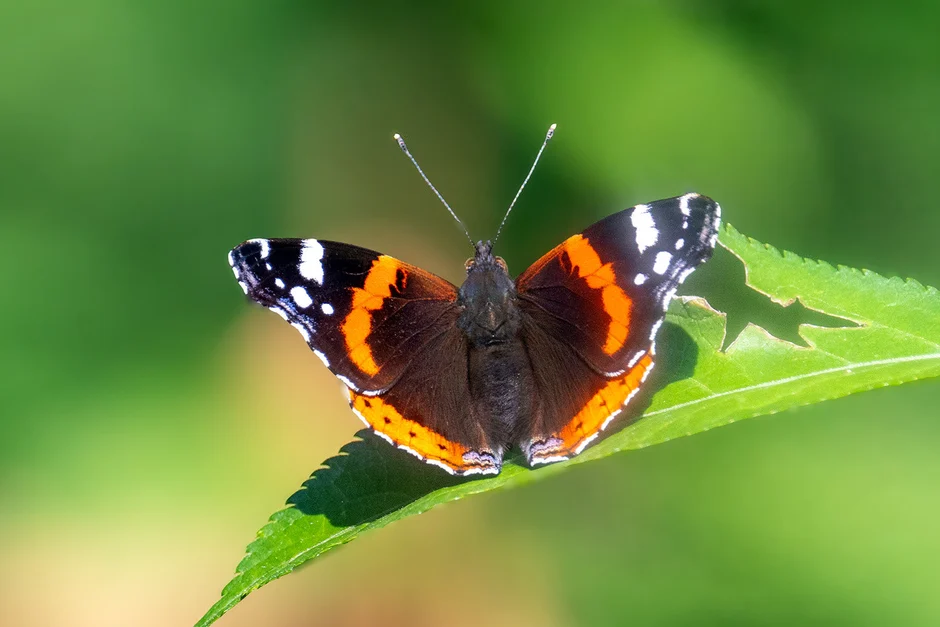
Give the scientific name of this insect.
Vanessa atalanta
